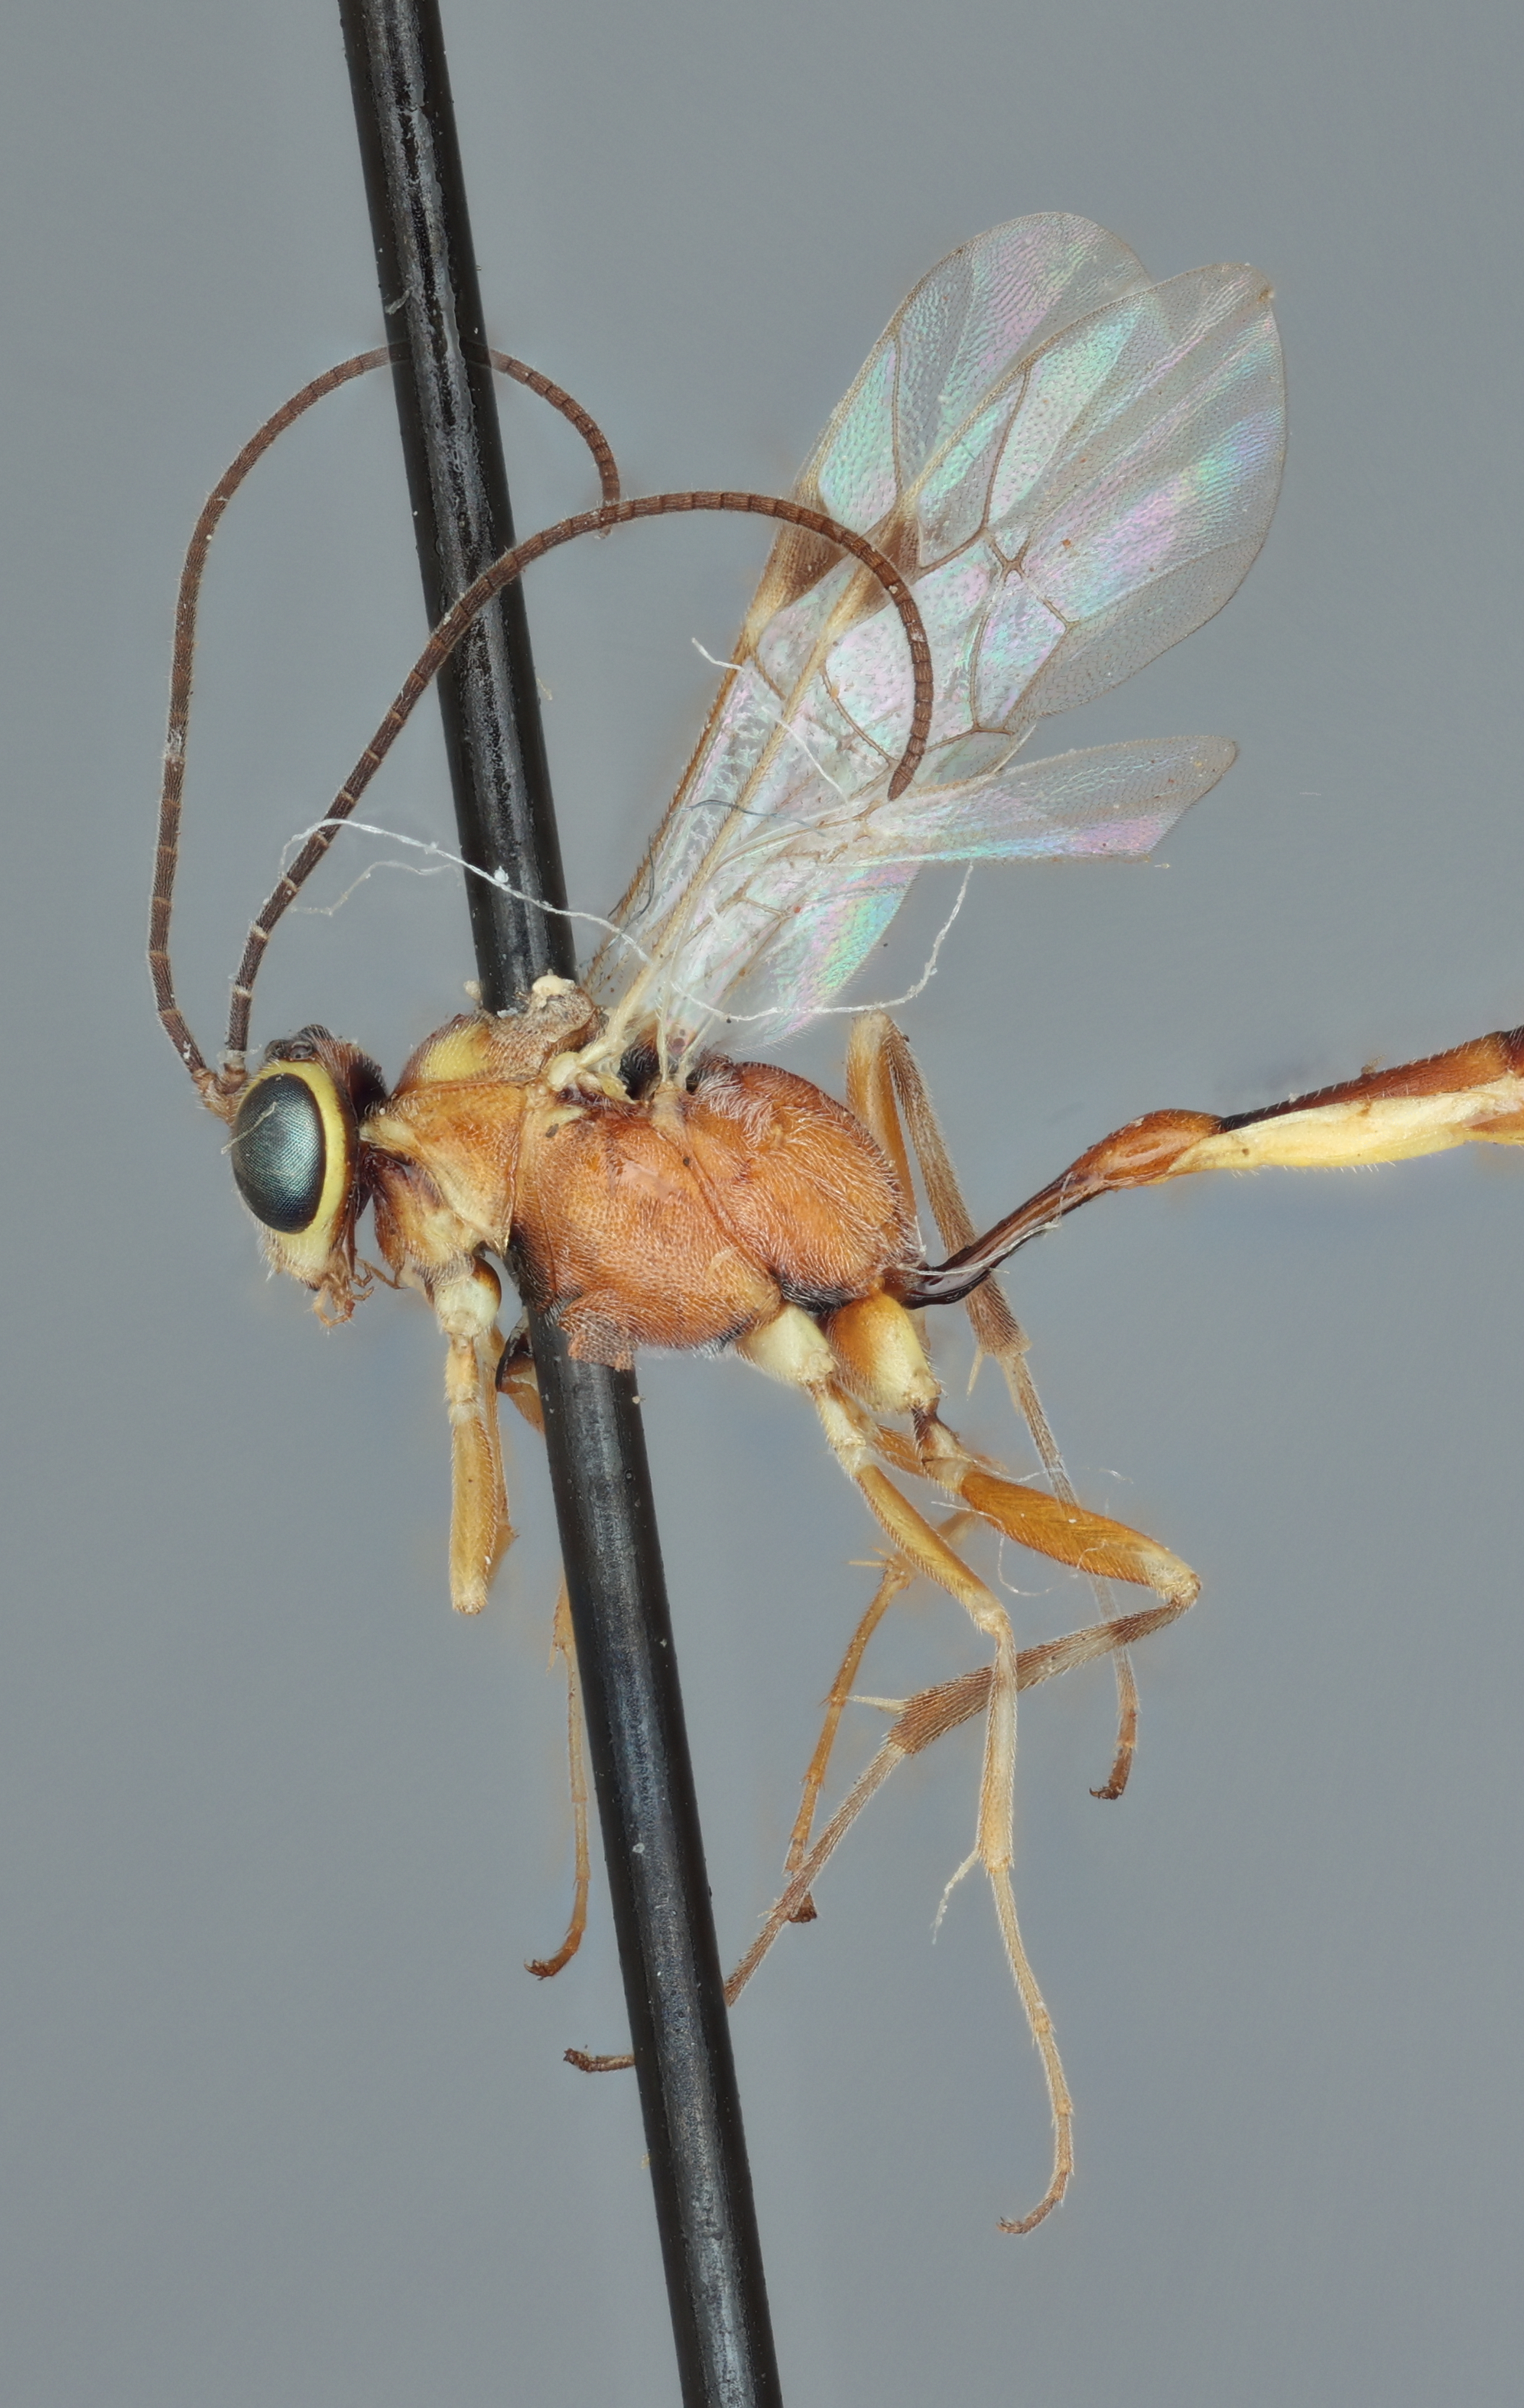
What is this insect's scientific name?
Cremastus seitulus
